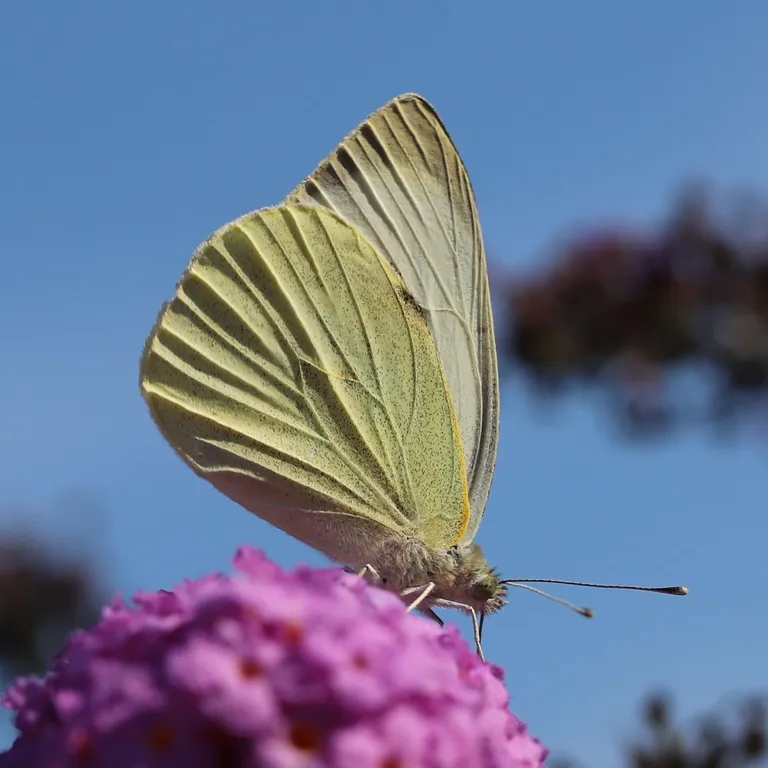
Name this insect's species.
Pieris brassicae
